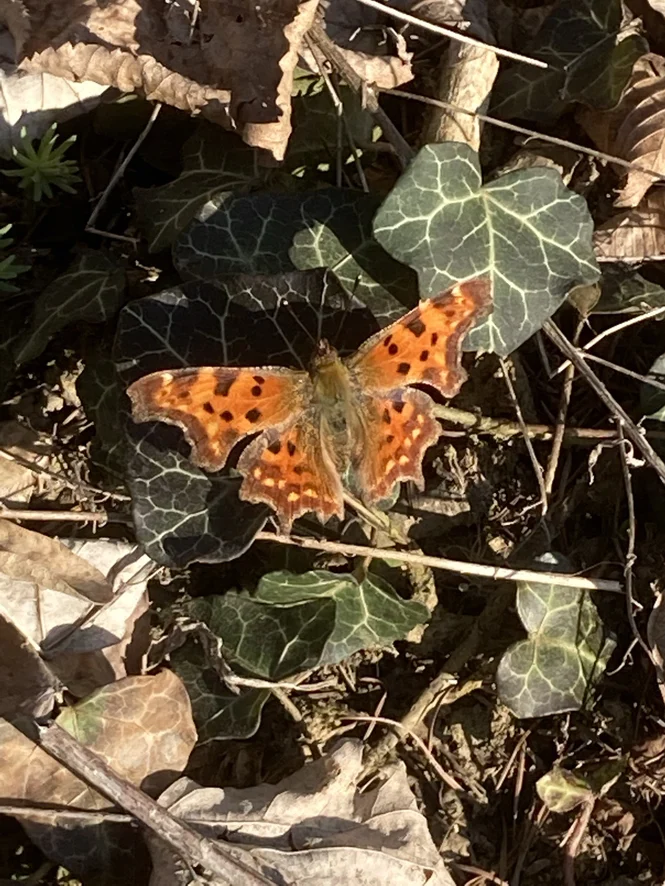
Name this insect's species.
Polygonia c-album
